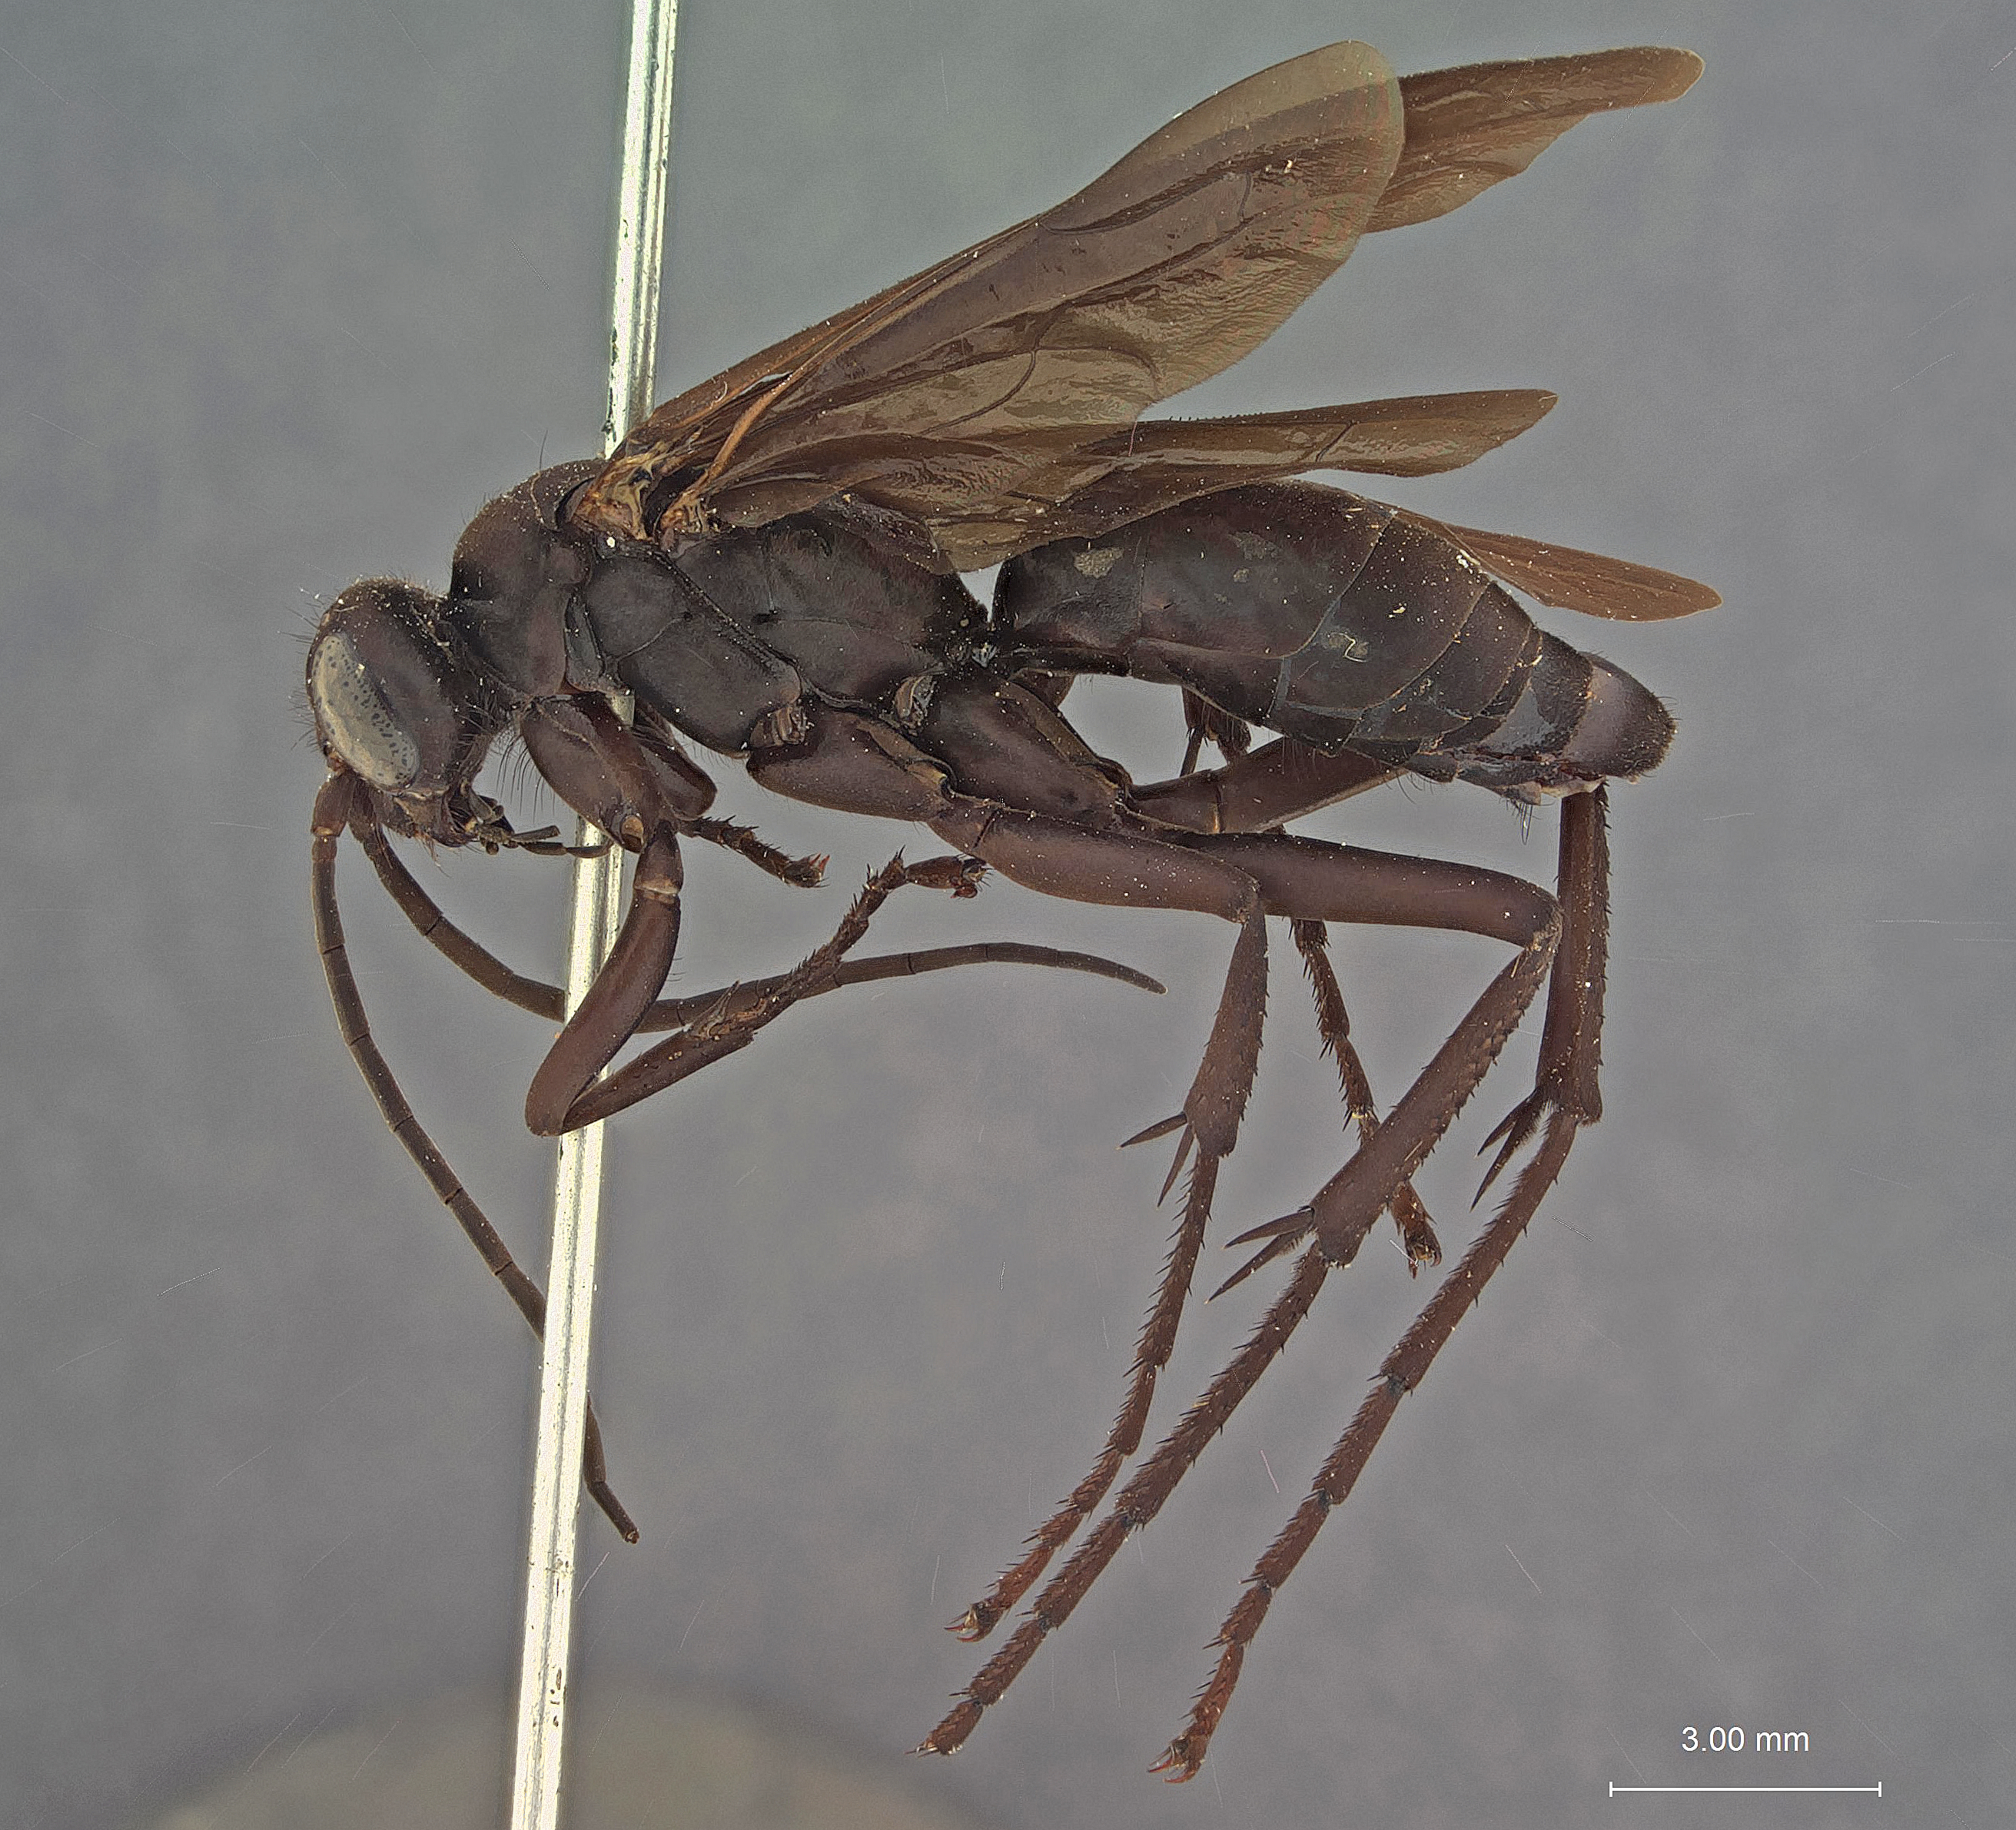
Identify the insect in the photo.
Priocnemioides texanus
